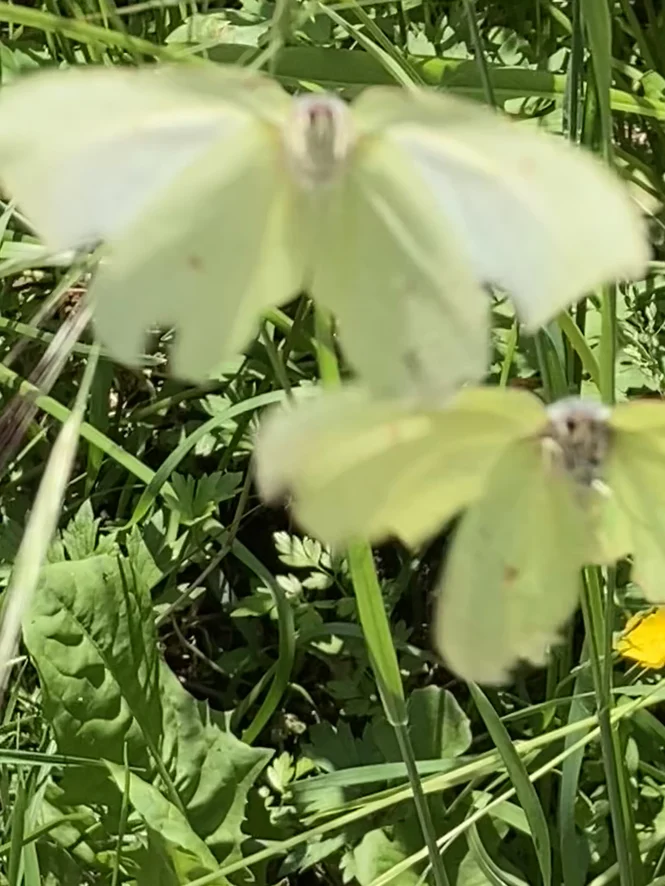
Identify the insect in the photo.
Gonepteryx rhamni
